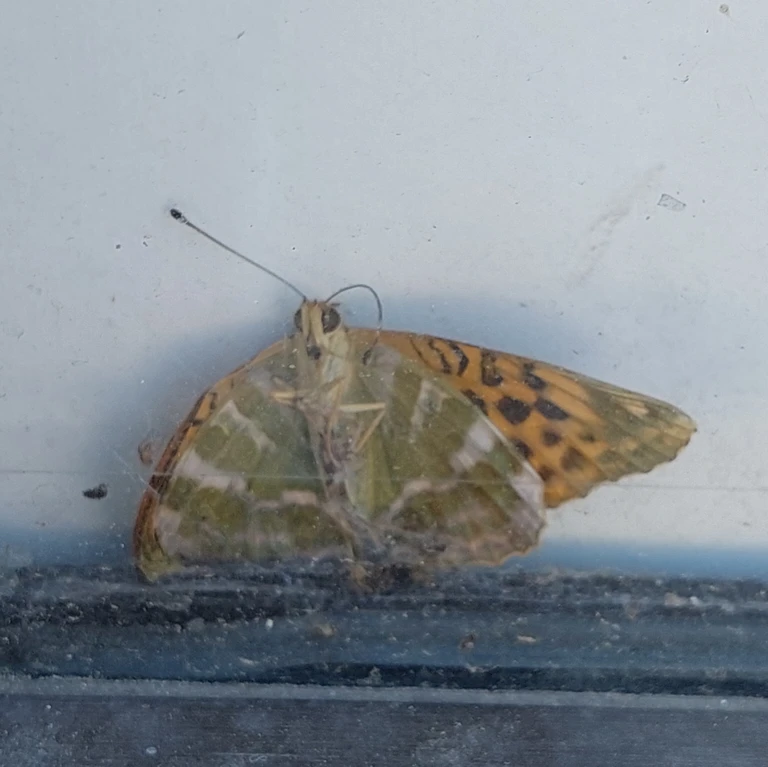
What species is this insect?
Argynnis paphia
